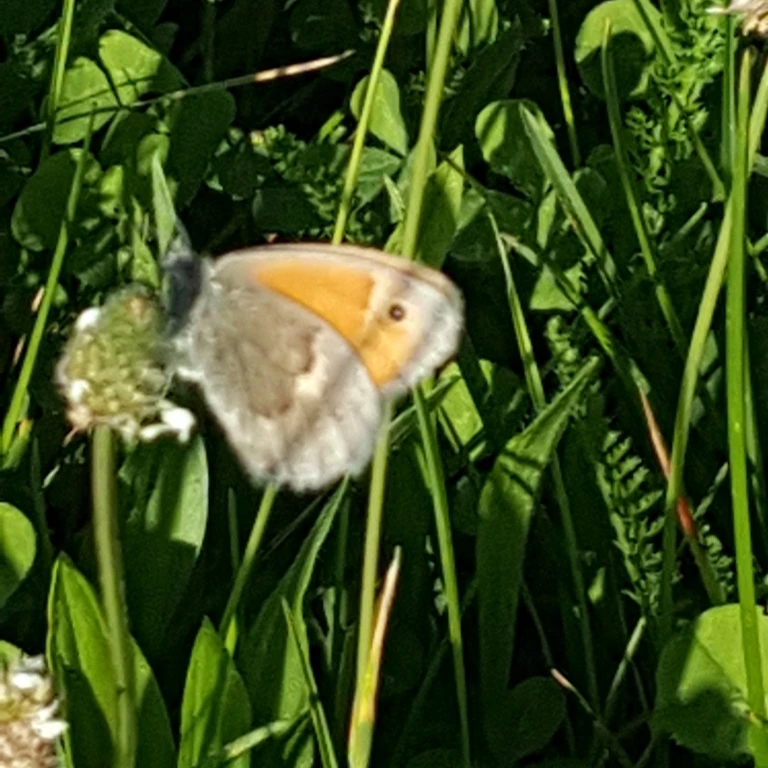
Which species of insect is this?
Coenonympha pamphilus
